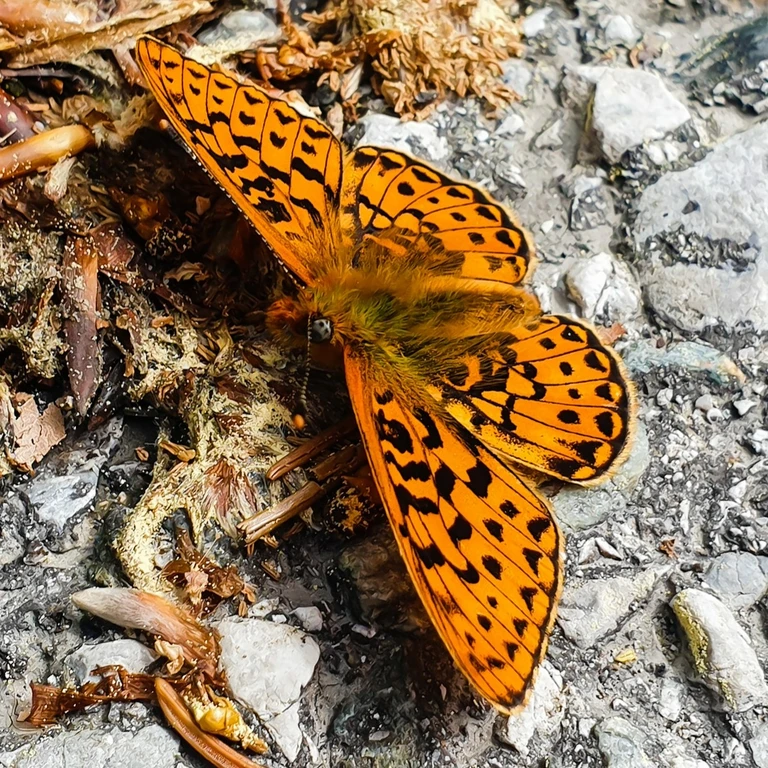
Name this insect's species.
Boloria euphrosyne (also Clossiana euphrosyne)
